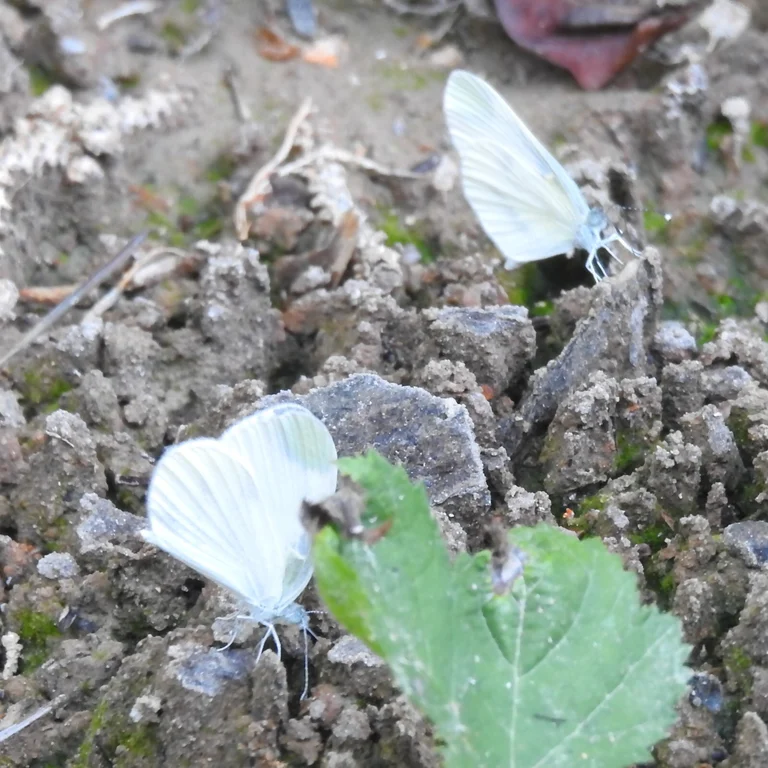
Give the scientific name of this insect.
Leptidea sinapis/juvernica
